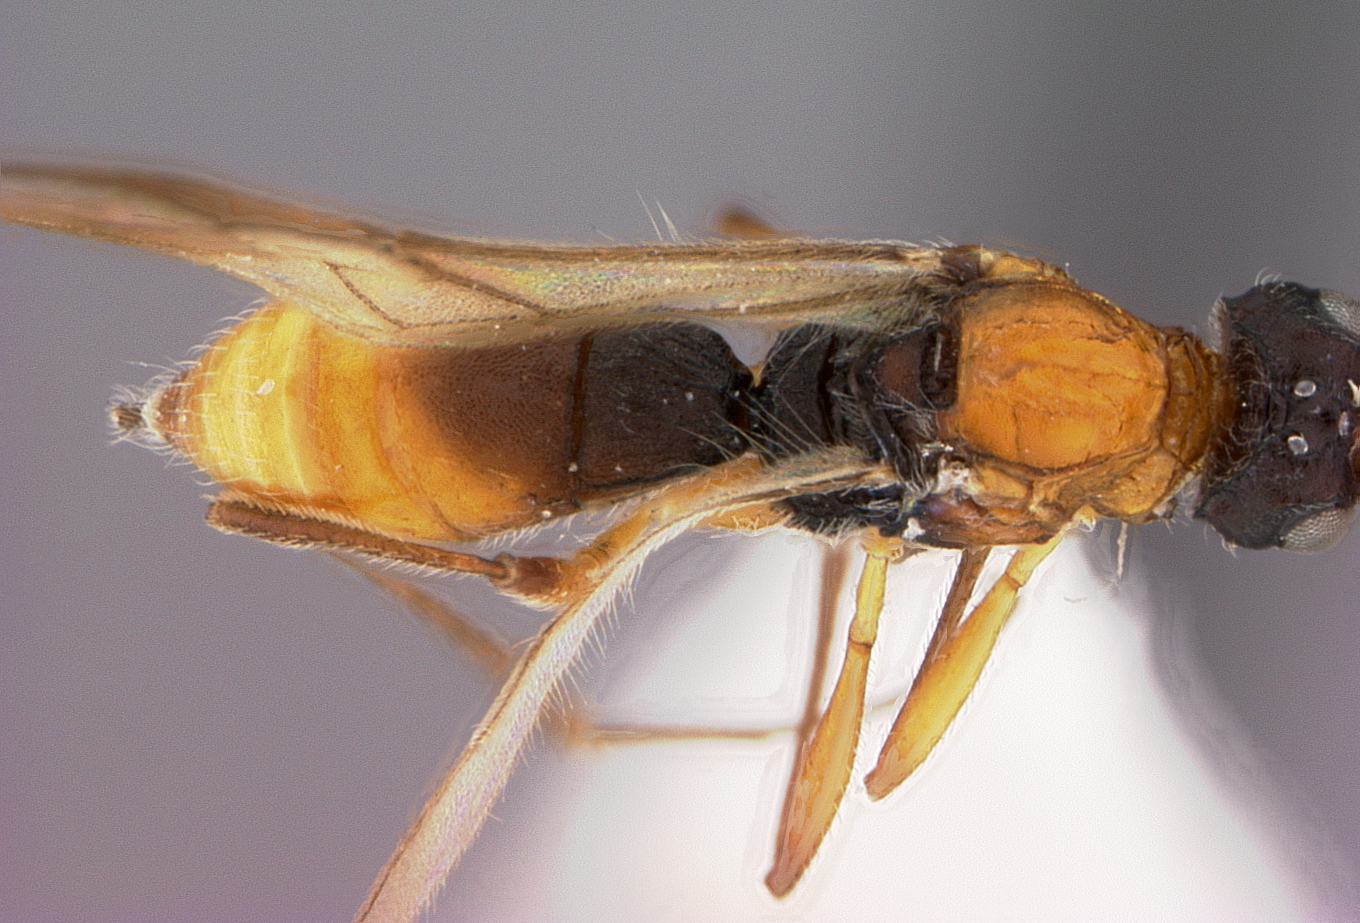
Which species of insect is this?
Ademon ovalis
